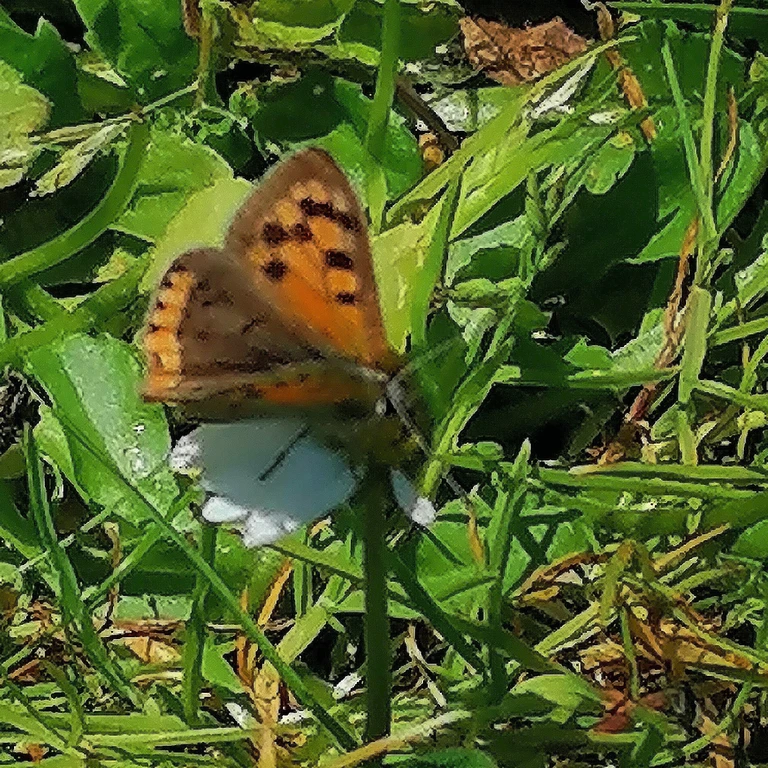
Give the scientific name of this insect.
Lycaena phlaeas
